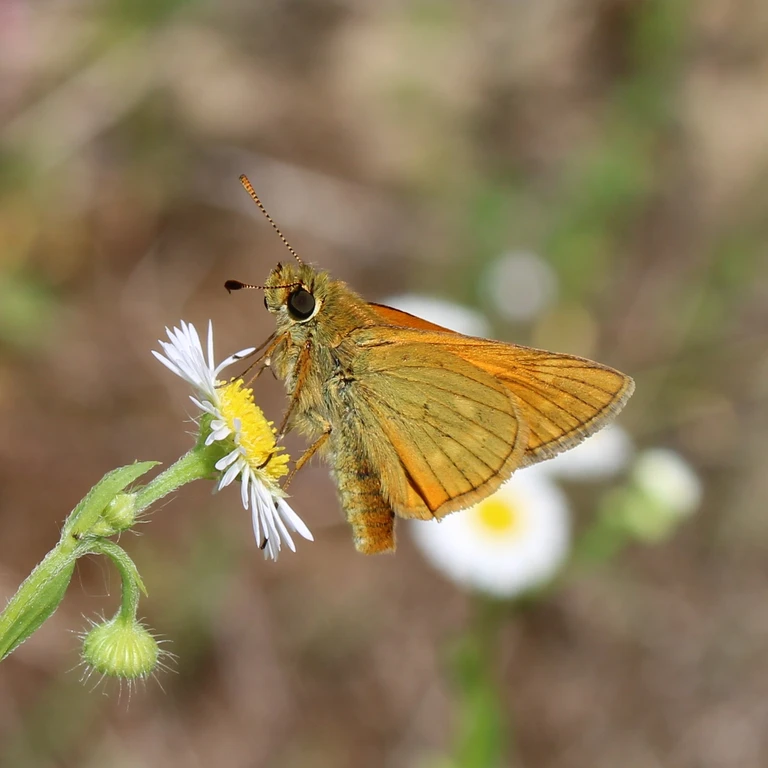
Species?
Ochlodes sylvanus (also Ochlodes venata)
